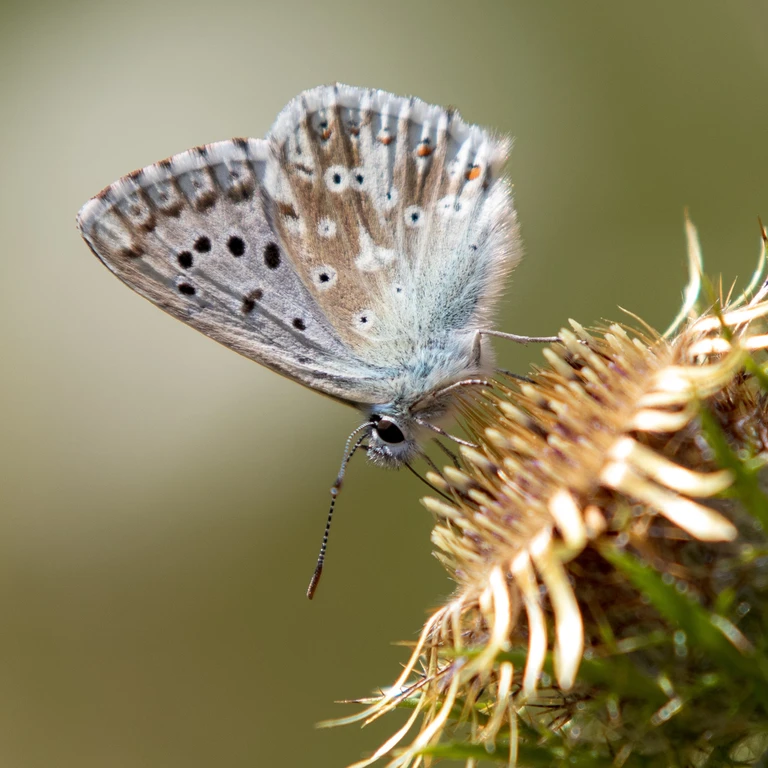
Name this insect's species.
Lysandra coridon
